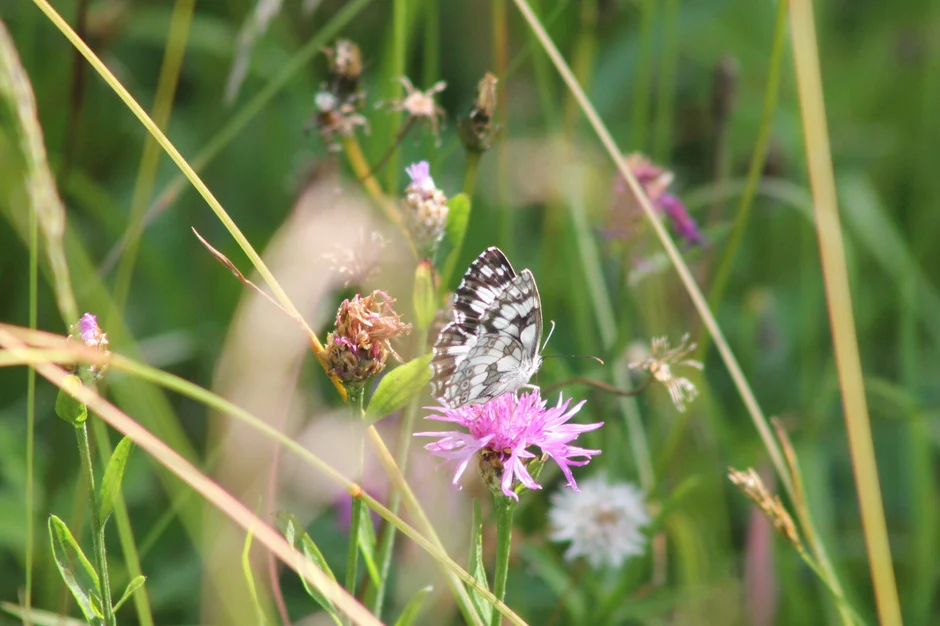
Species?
Melanargia galathea
